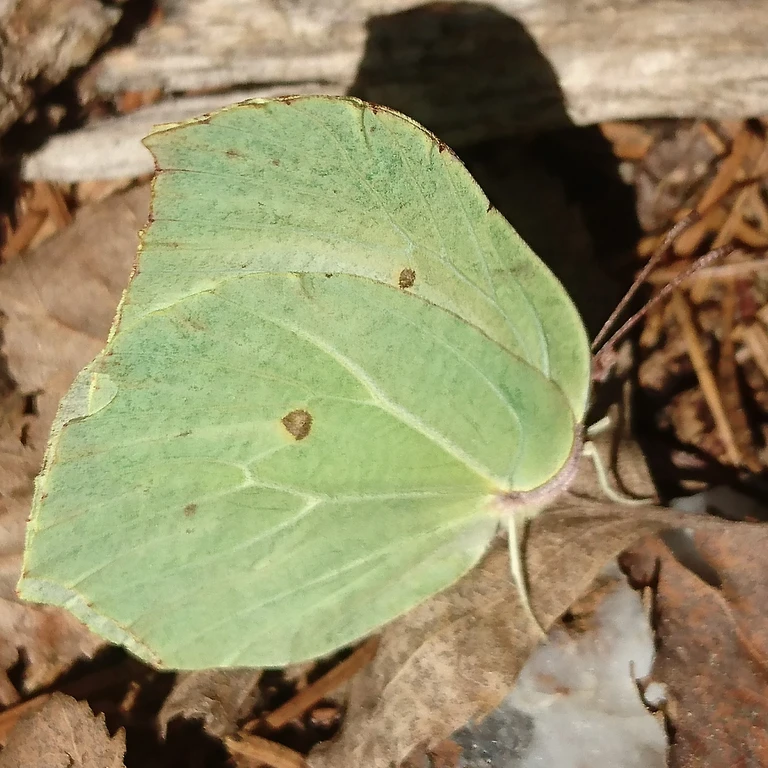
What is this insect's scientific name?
Gonepteryx rhamni
